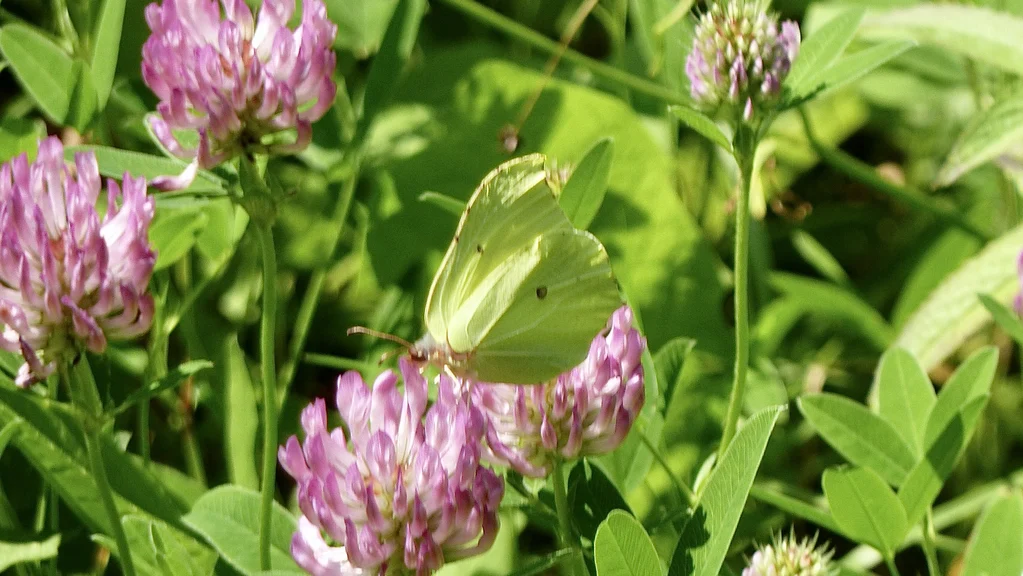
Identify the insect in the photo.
Gonepteryx rhamni
